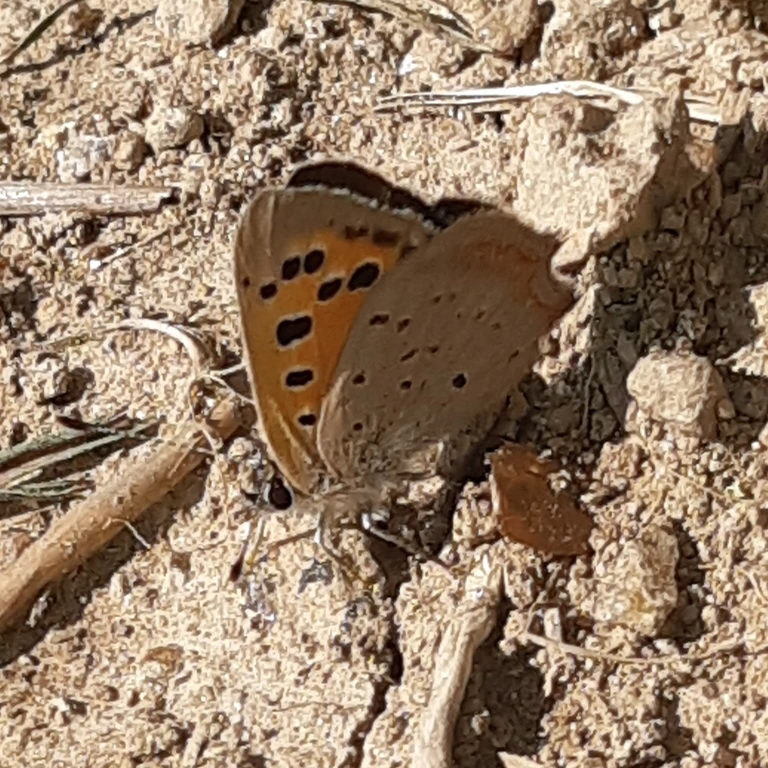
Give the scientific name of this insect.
Lycaena phlaeas
